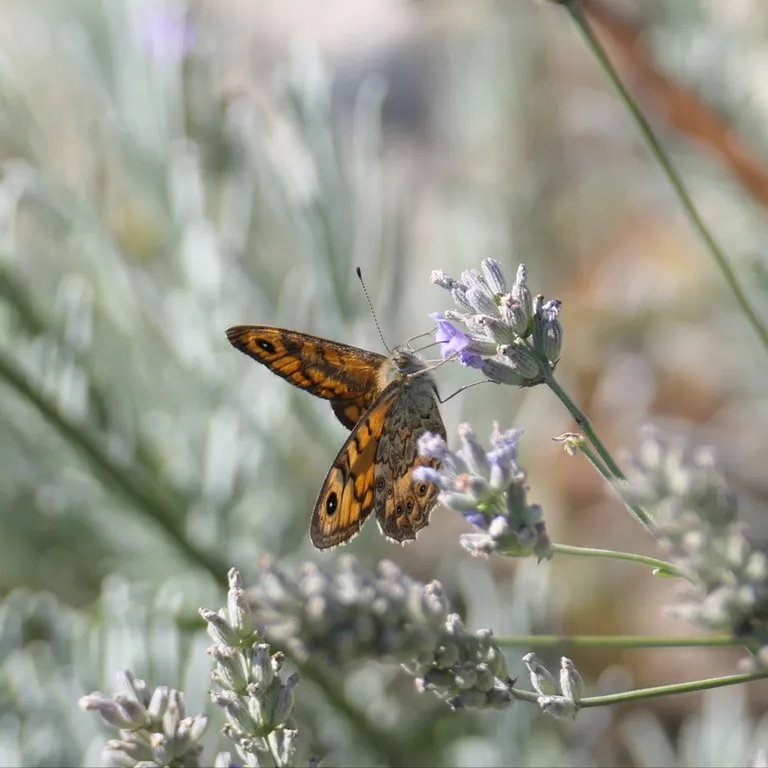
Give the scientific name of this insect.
Lasiommata megera (also Pararge megera)
